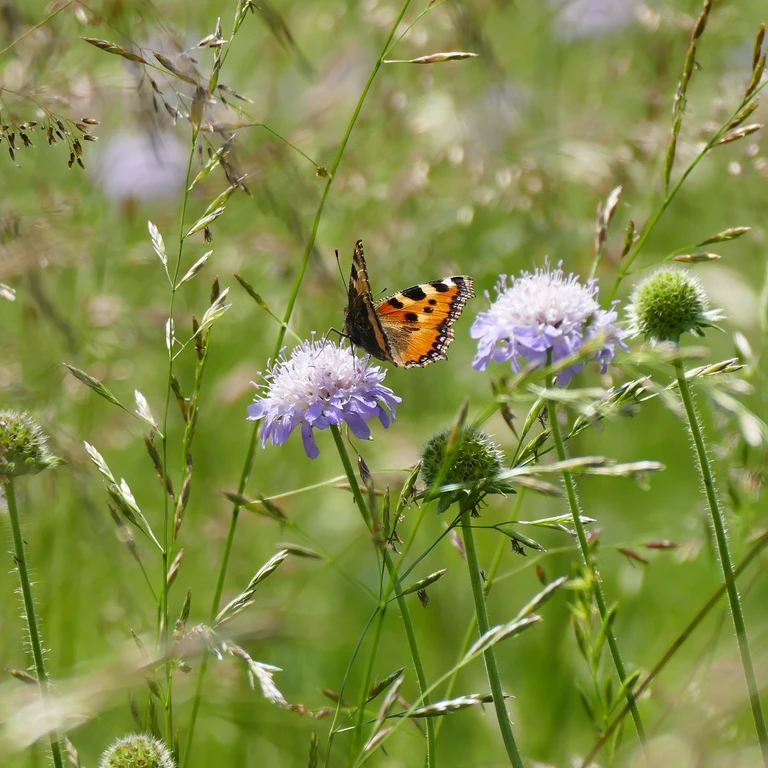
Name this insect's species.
Aglais urticae
